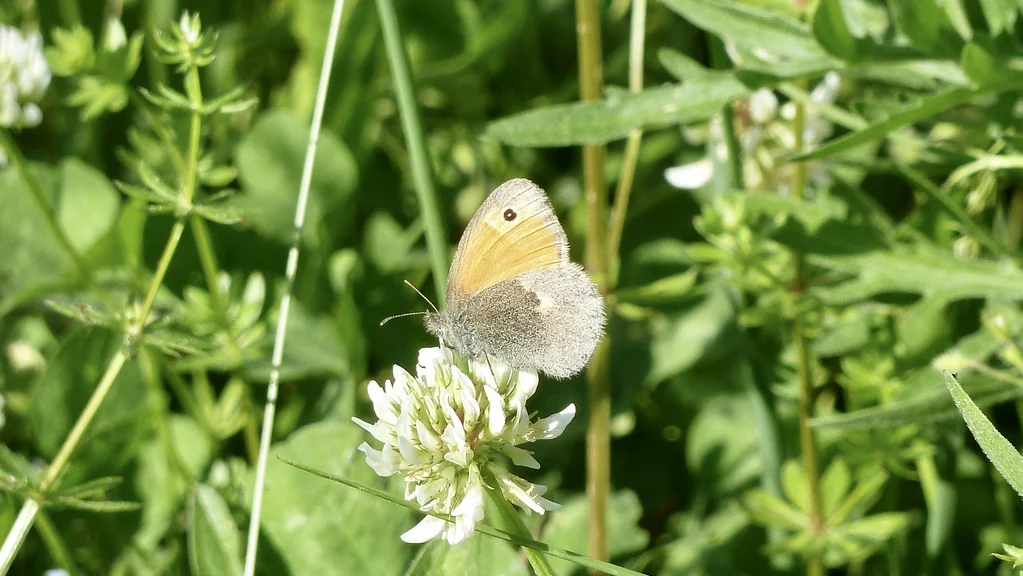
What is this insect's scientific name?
Coenonympha pamphilus
